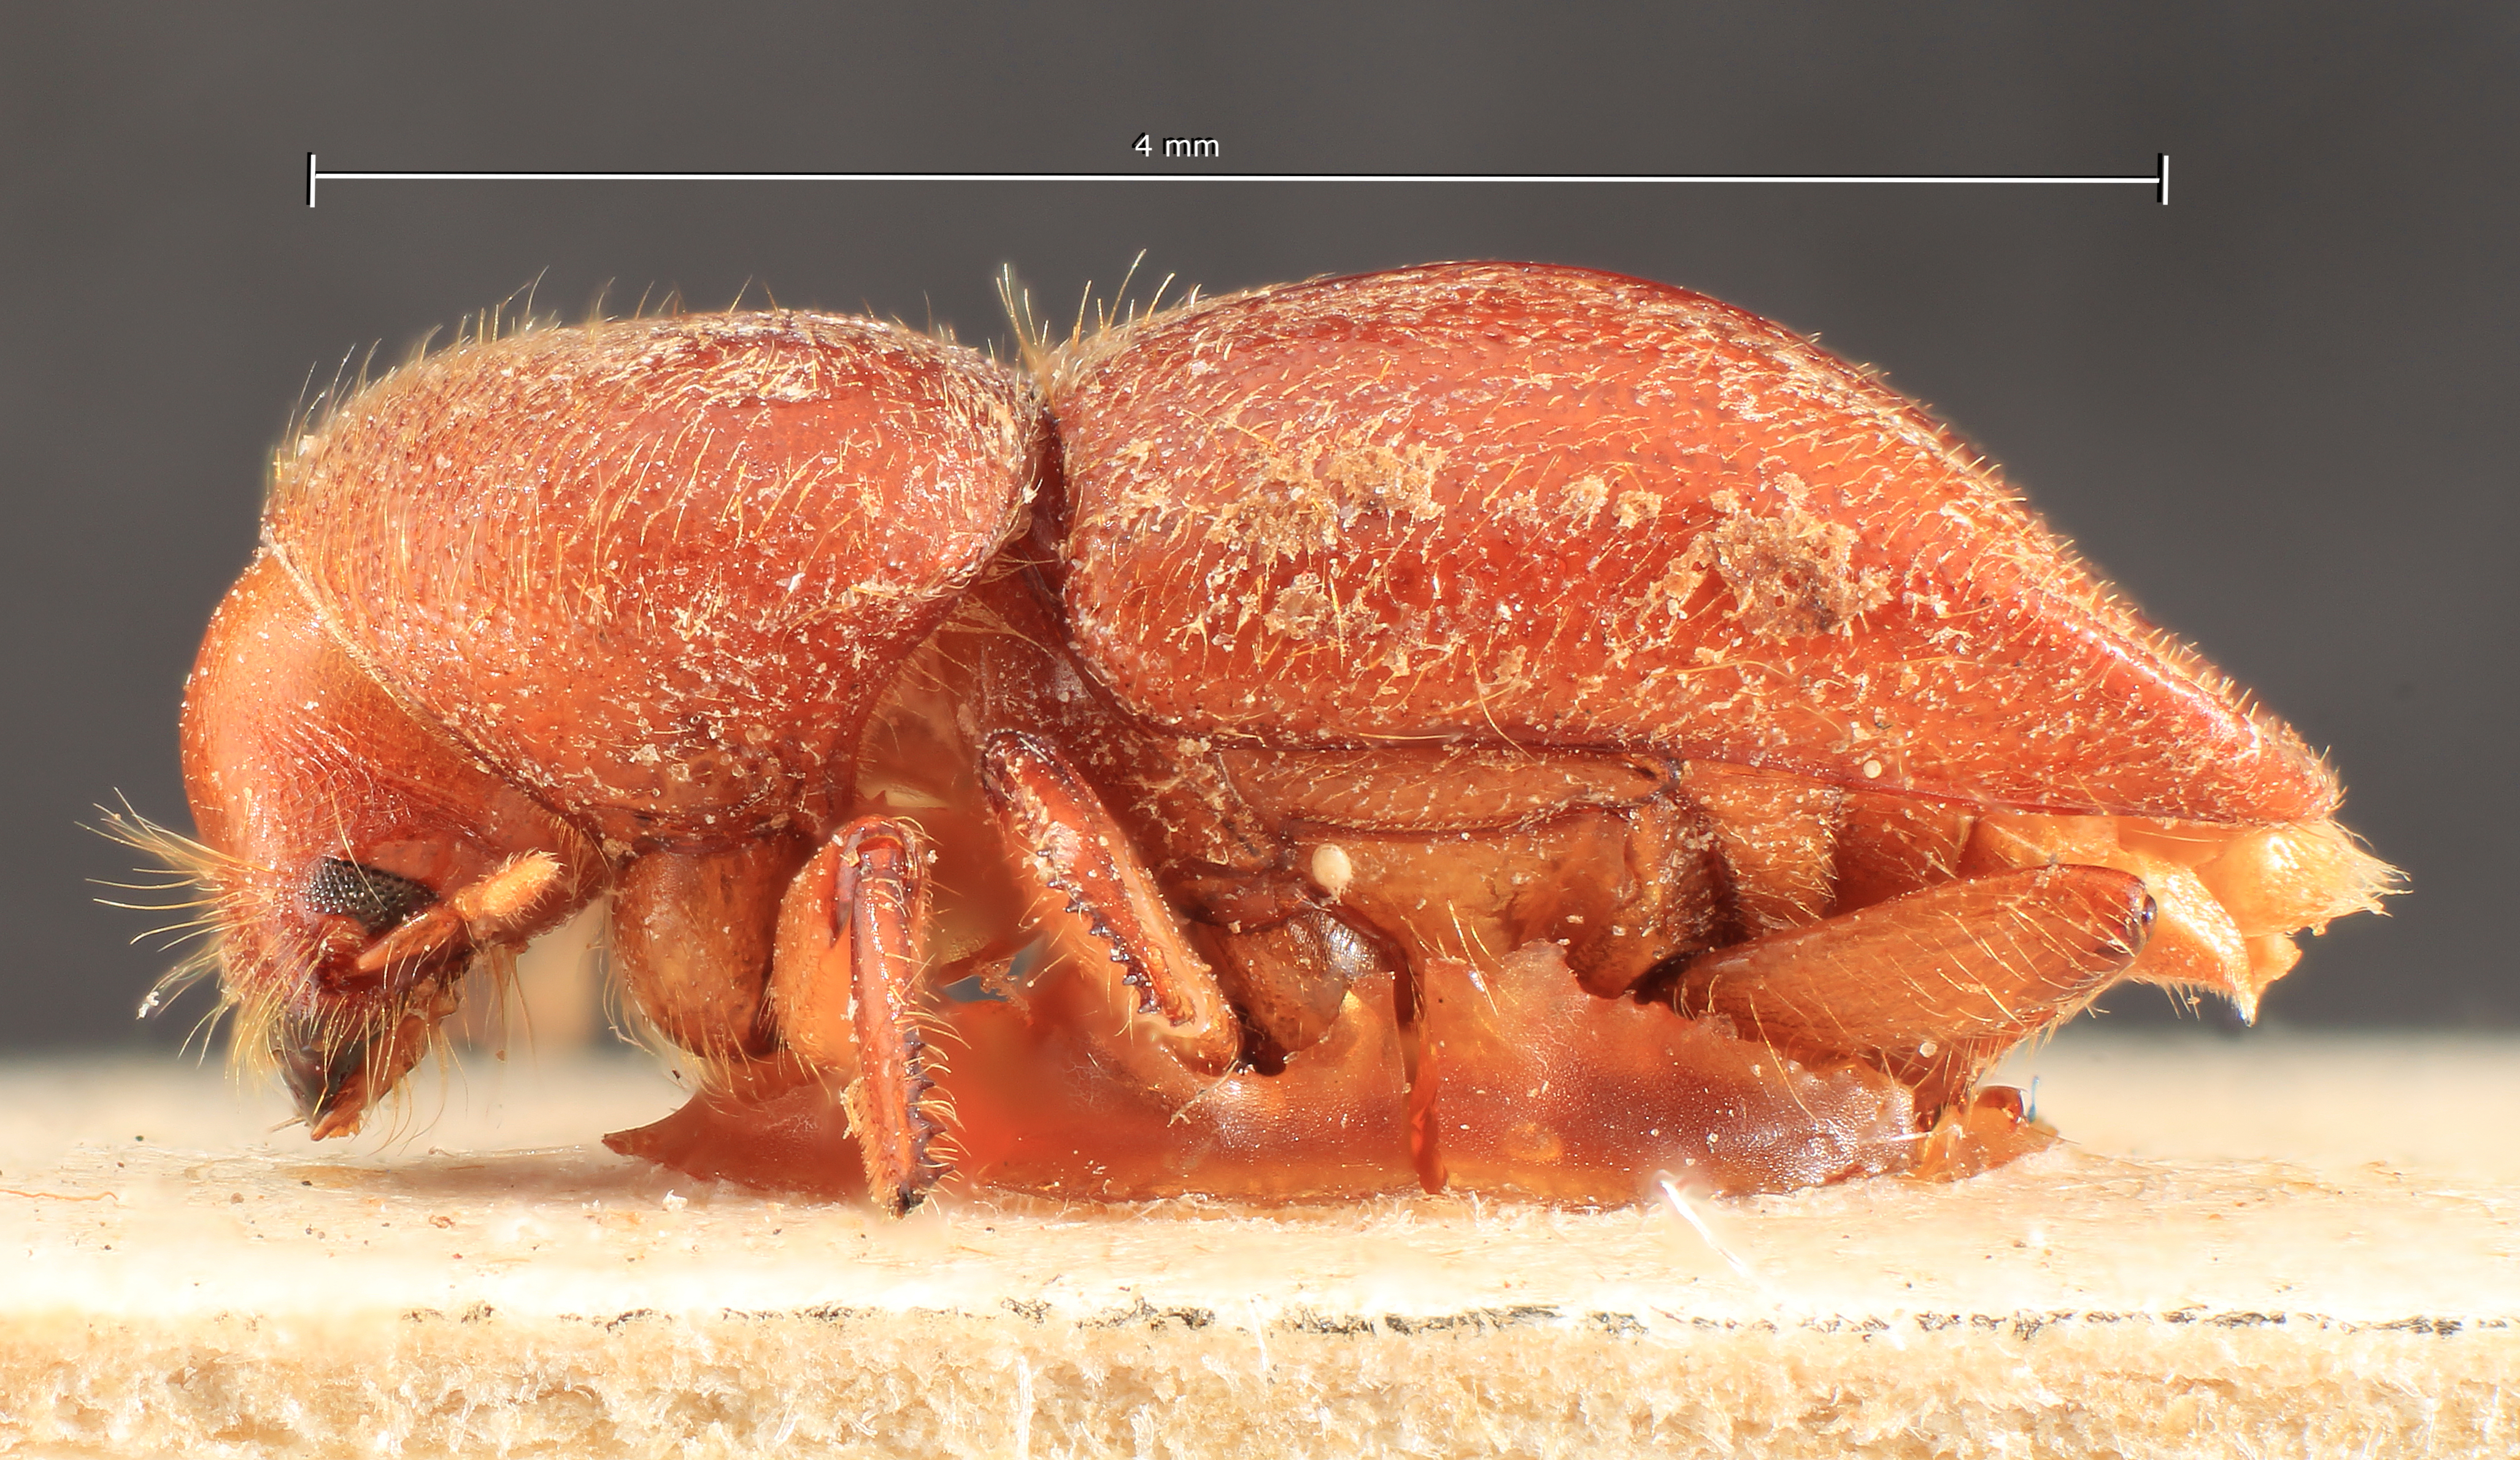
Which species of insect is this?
Xyleborus novus
